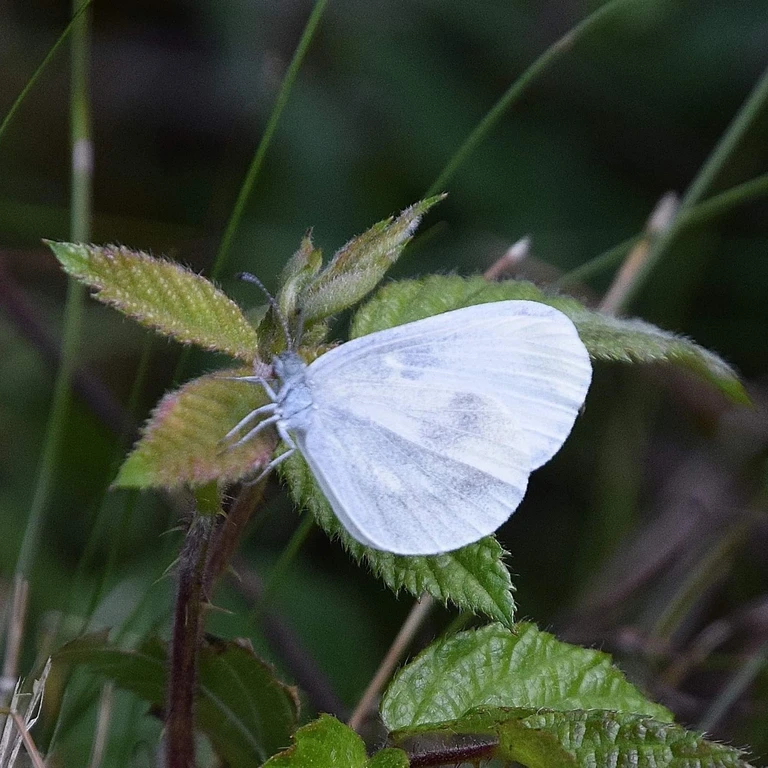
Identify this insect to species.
Leptidea sinapis/juvernica
